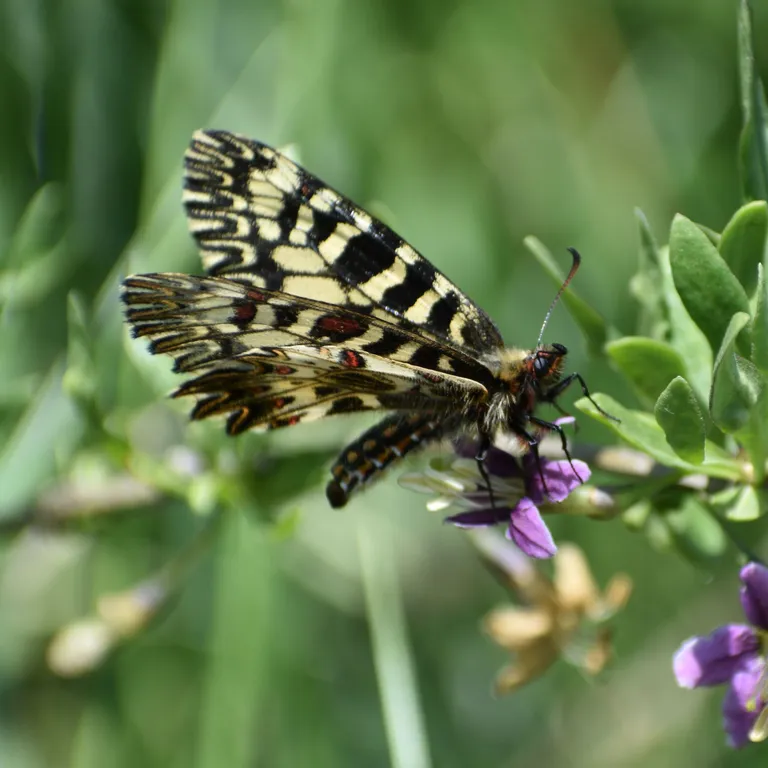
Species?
Zerynthia polyxena
